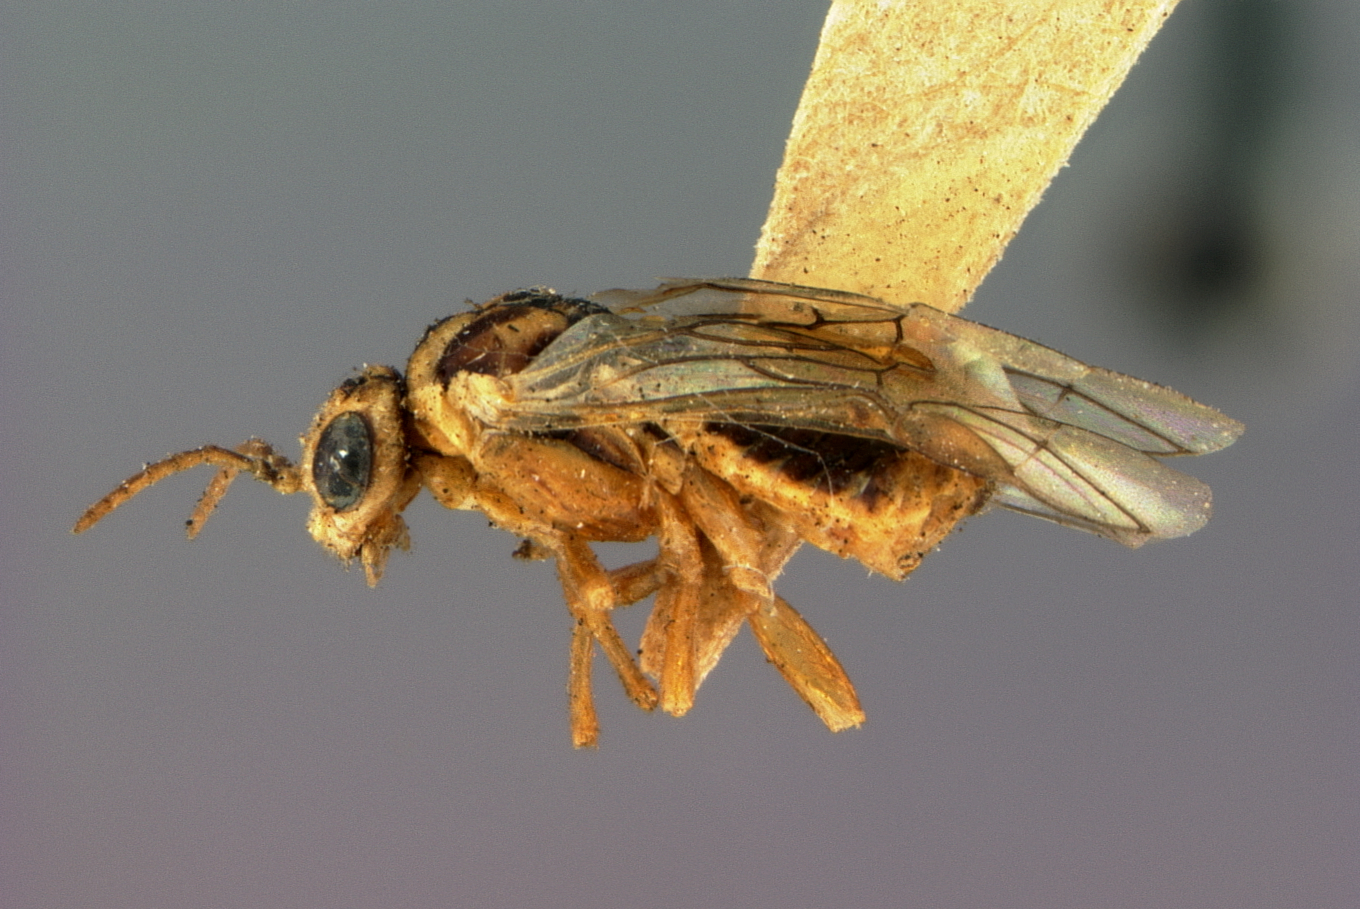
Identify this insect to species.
Scolioneura luteopicta
